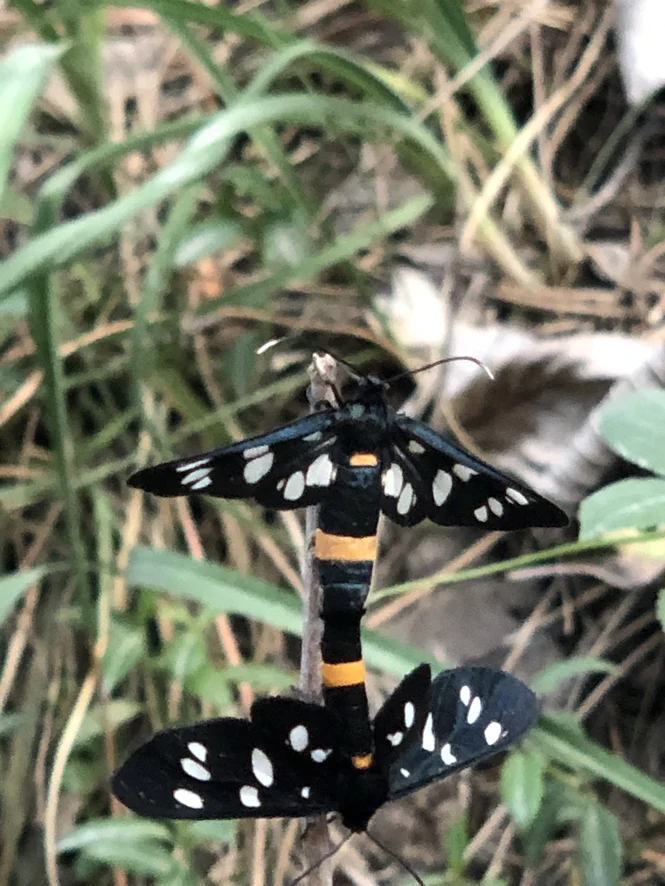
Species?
Amata phegea
